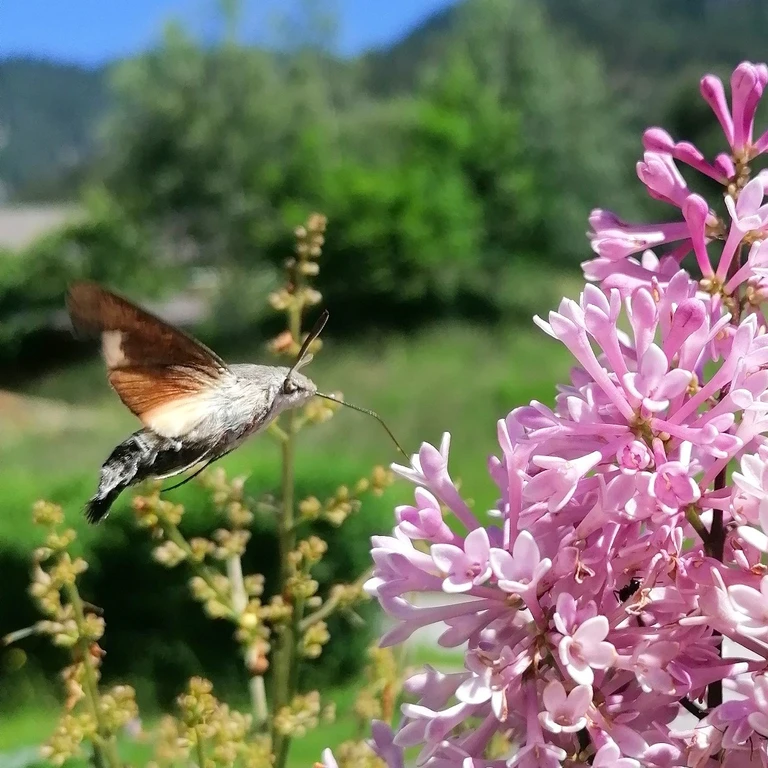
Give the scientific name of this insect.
Macroglossum stellatarum
